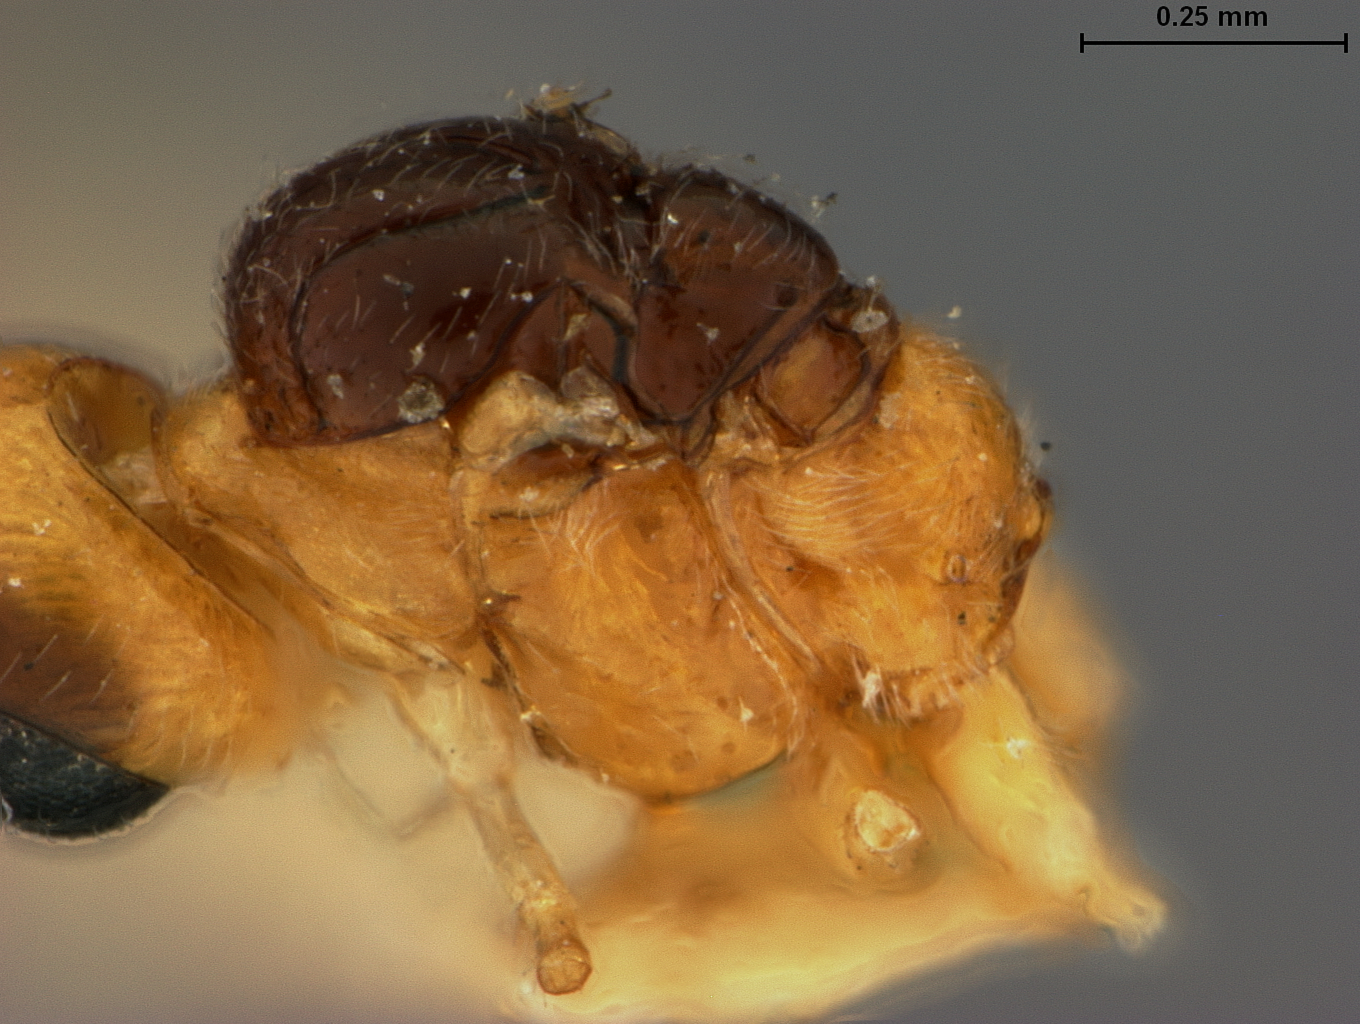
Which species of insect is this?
Praon humulaphidis
